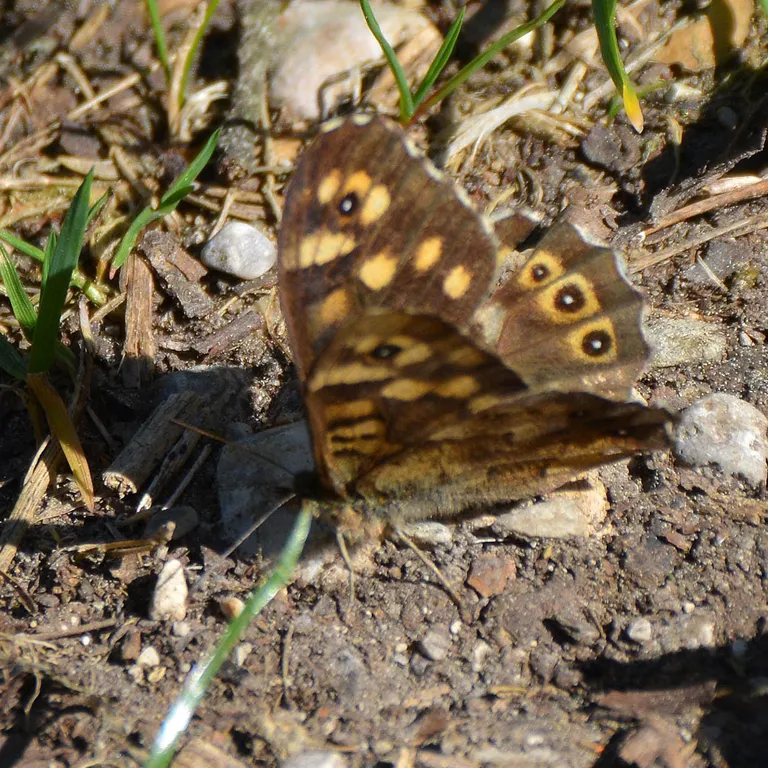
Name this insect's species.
Pararge aegeria
